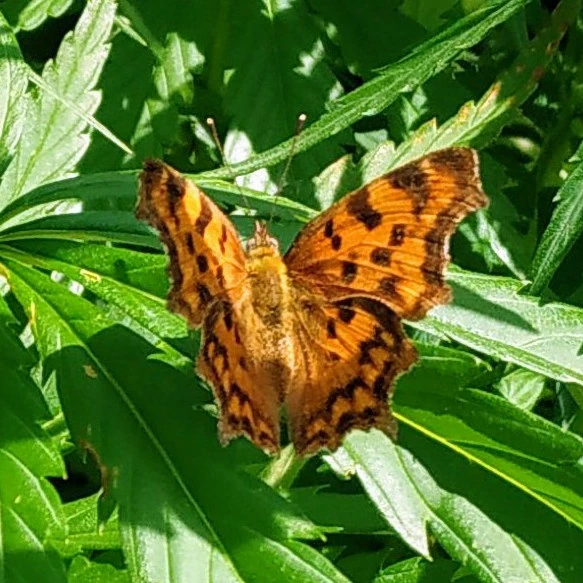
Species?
Polygonia c-album
